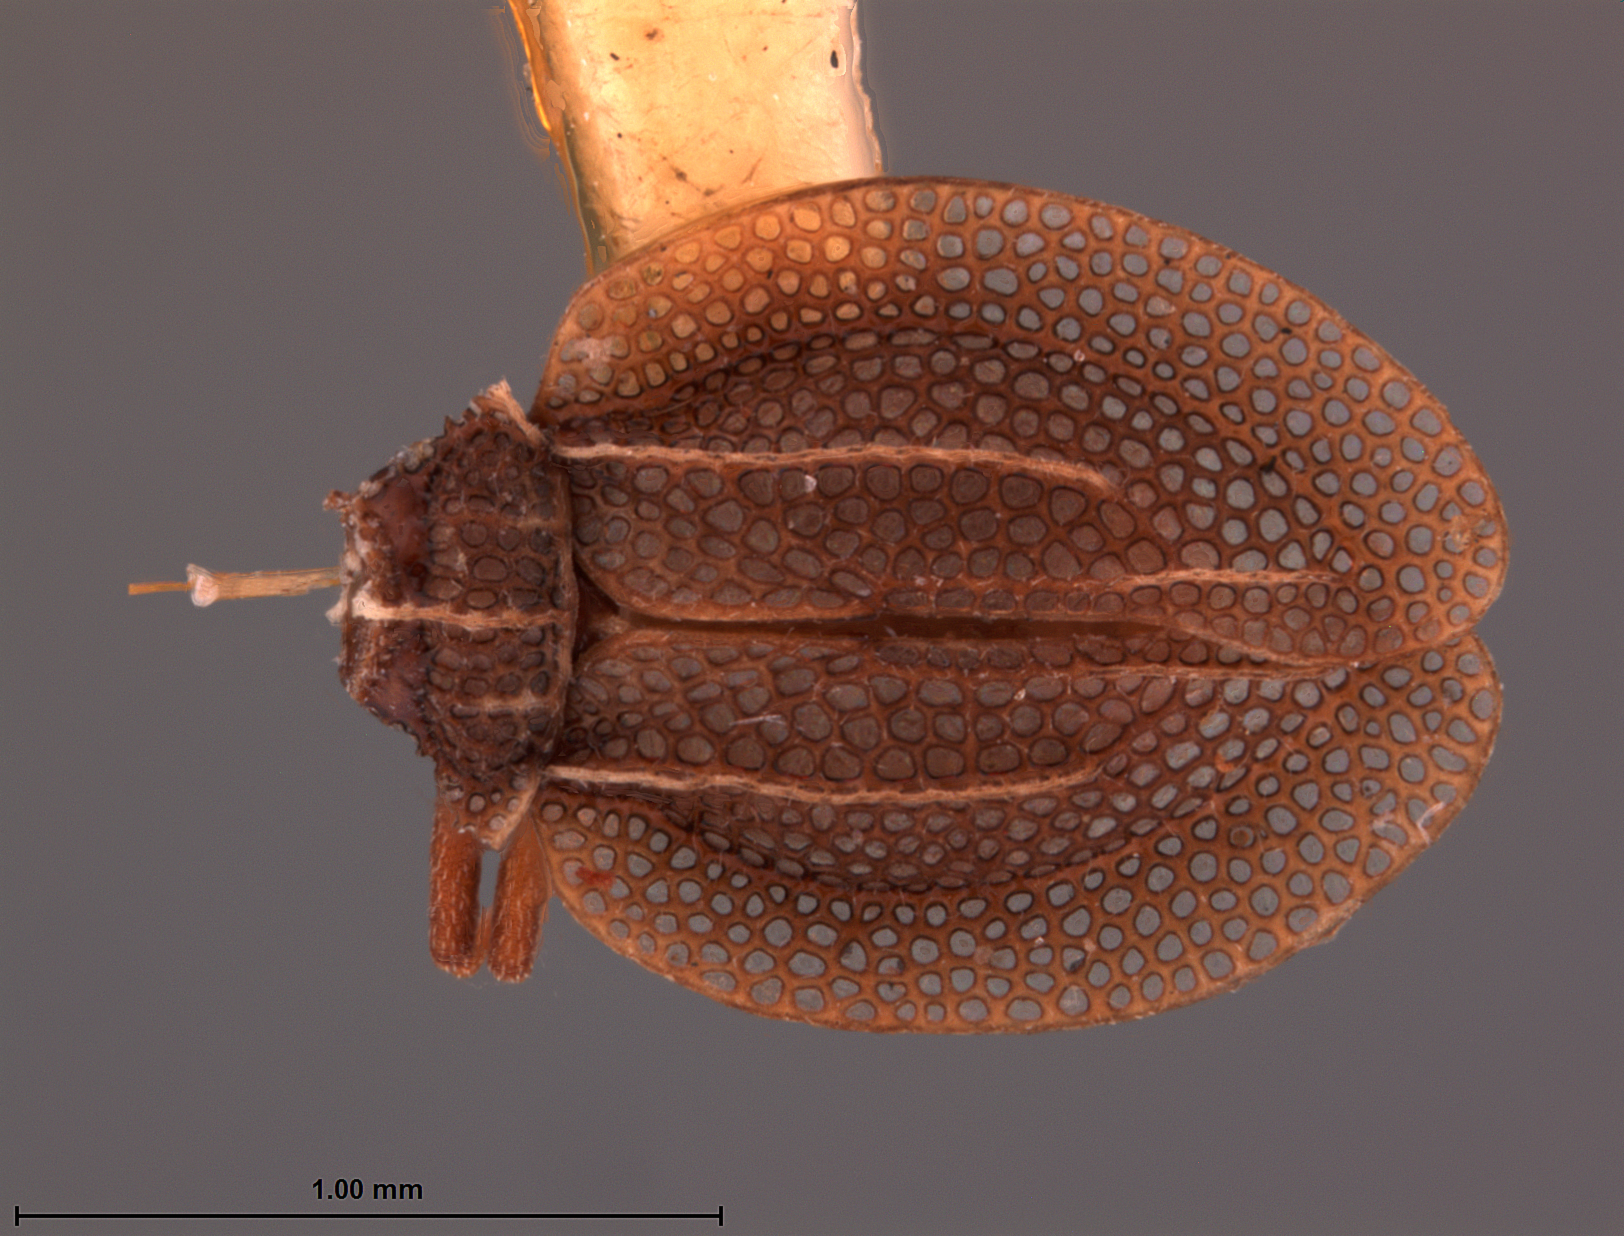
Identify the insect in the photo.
Zetekella zeteki
